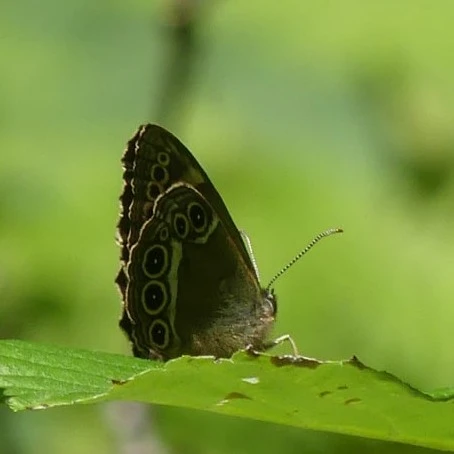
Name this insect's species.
Lopinga achine (also Pararge achine)
